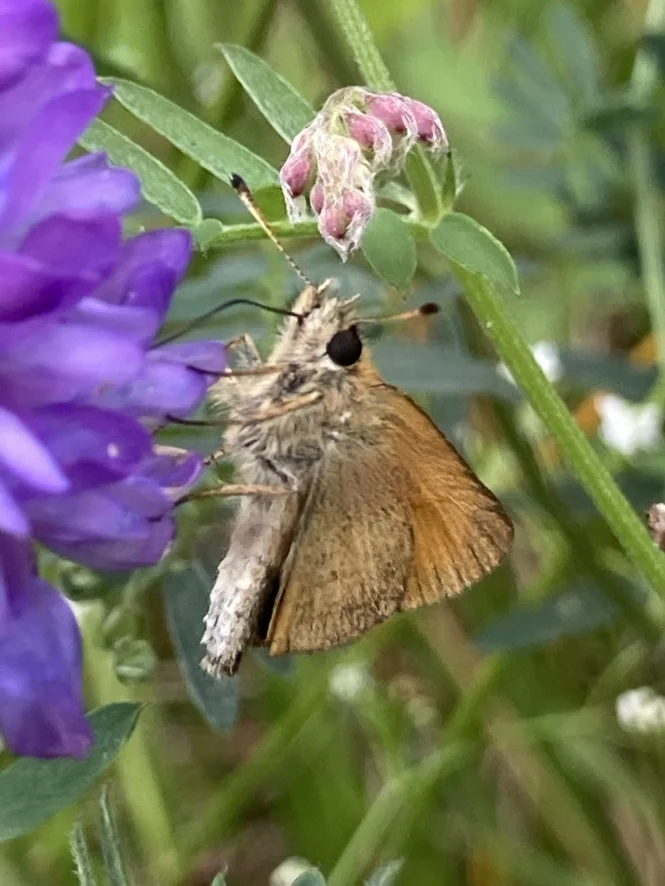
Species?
Thymelicus lineola
